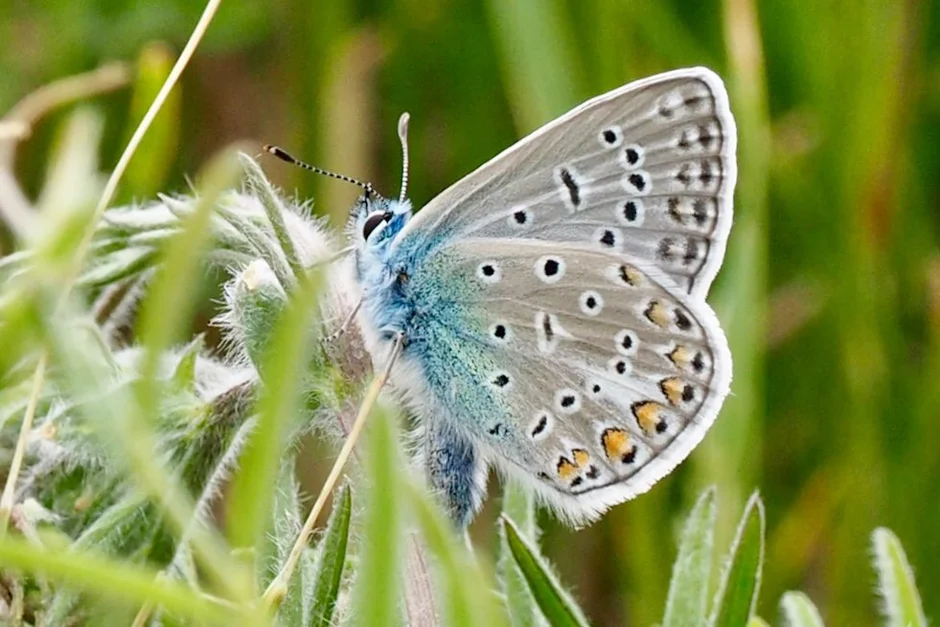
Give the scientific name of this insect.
Polyommatus icarus
